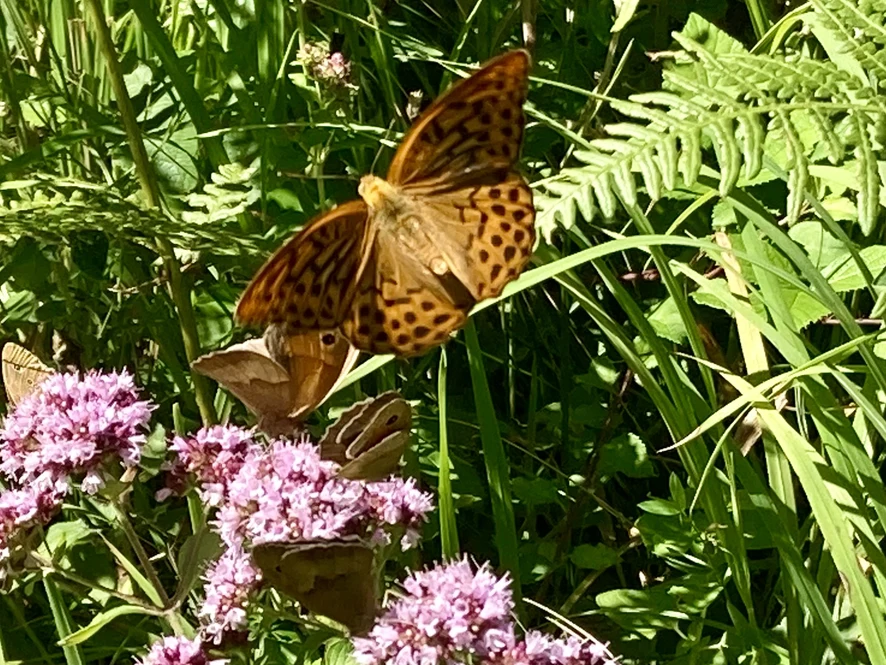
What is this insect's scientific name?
Argynnis paphia
